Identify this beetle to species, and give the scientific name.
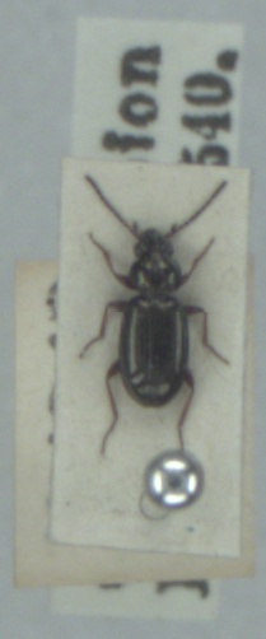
Bembidion lampros
